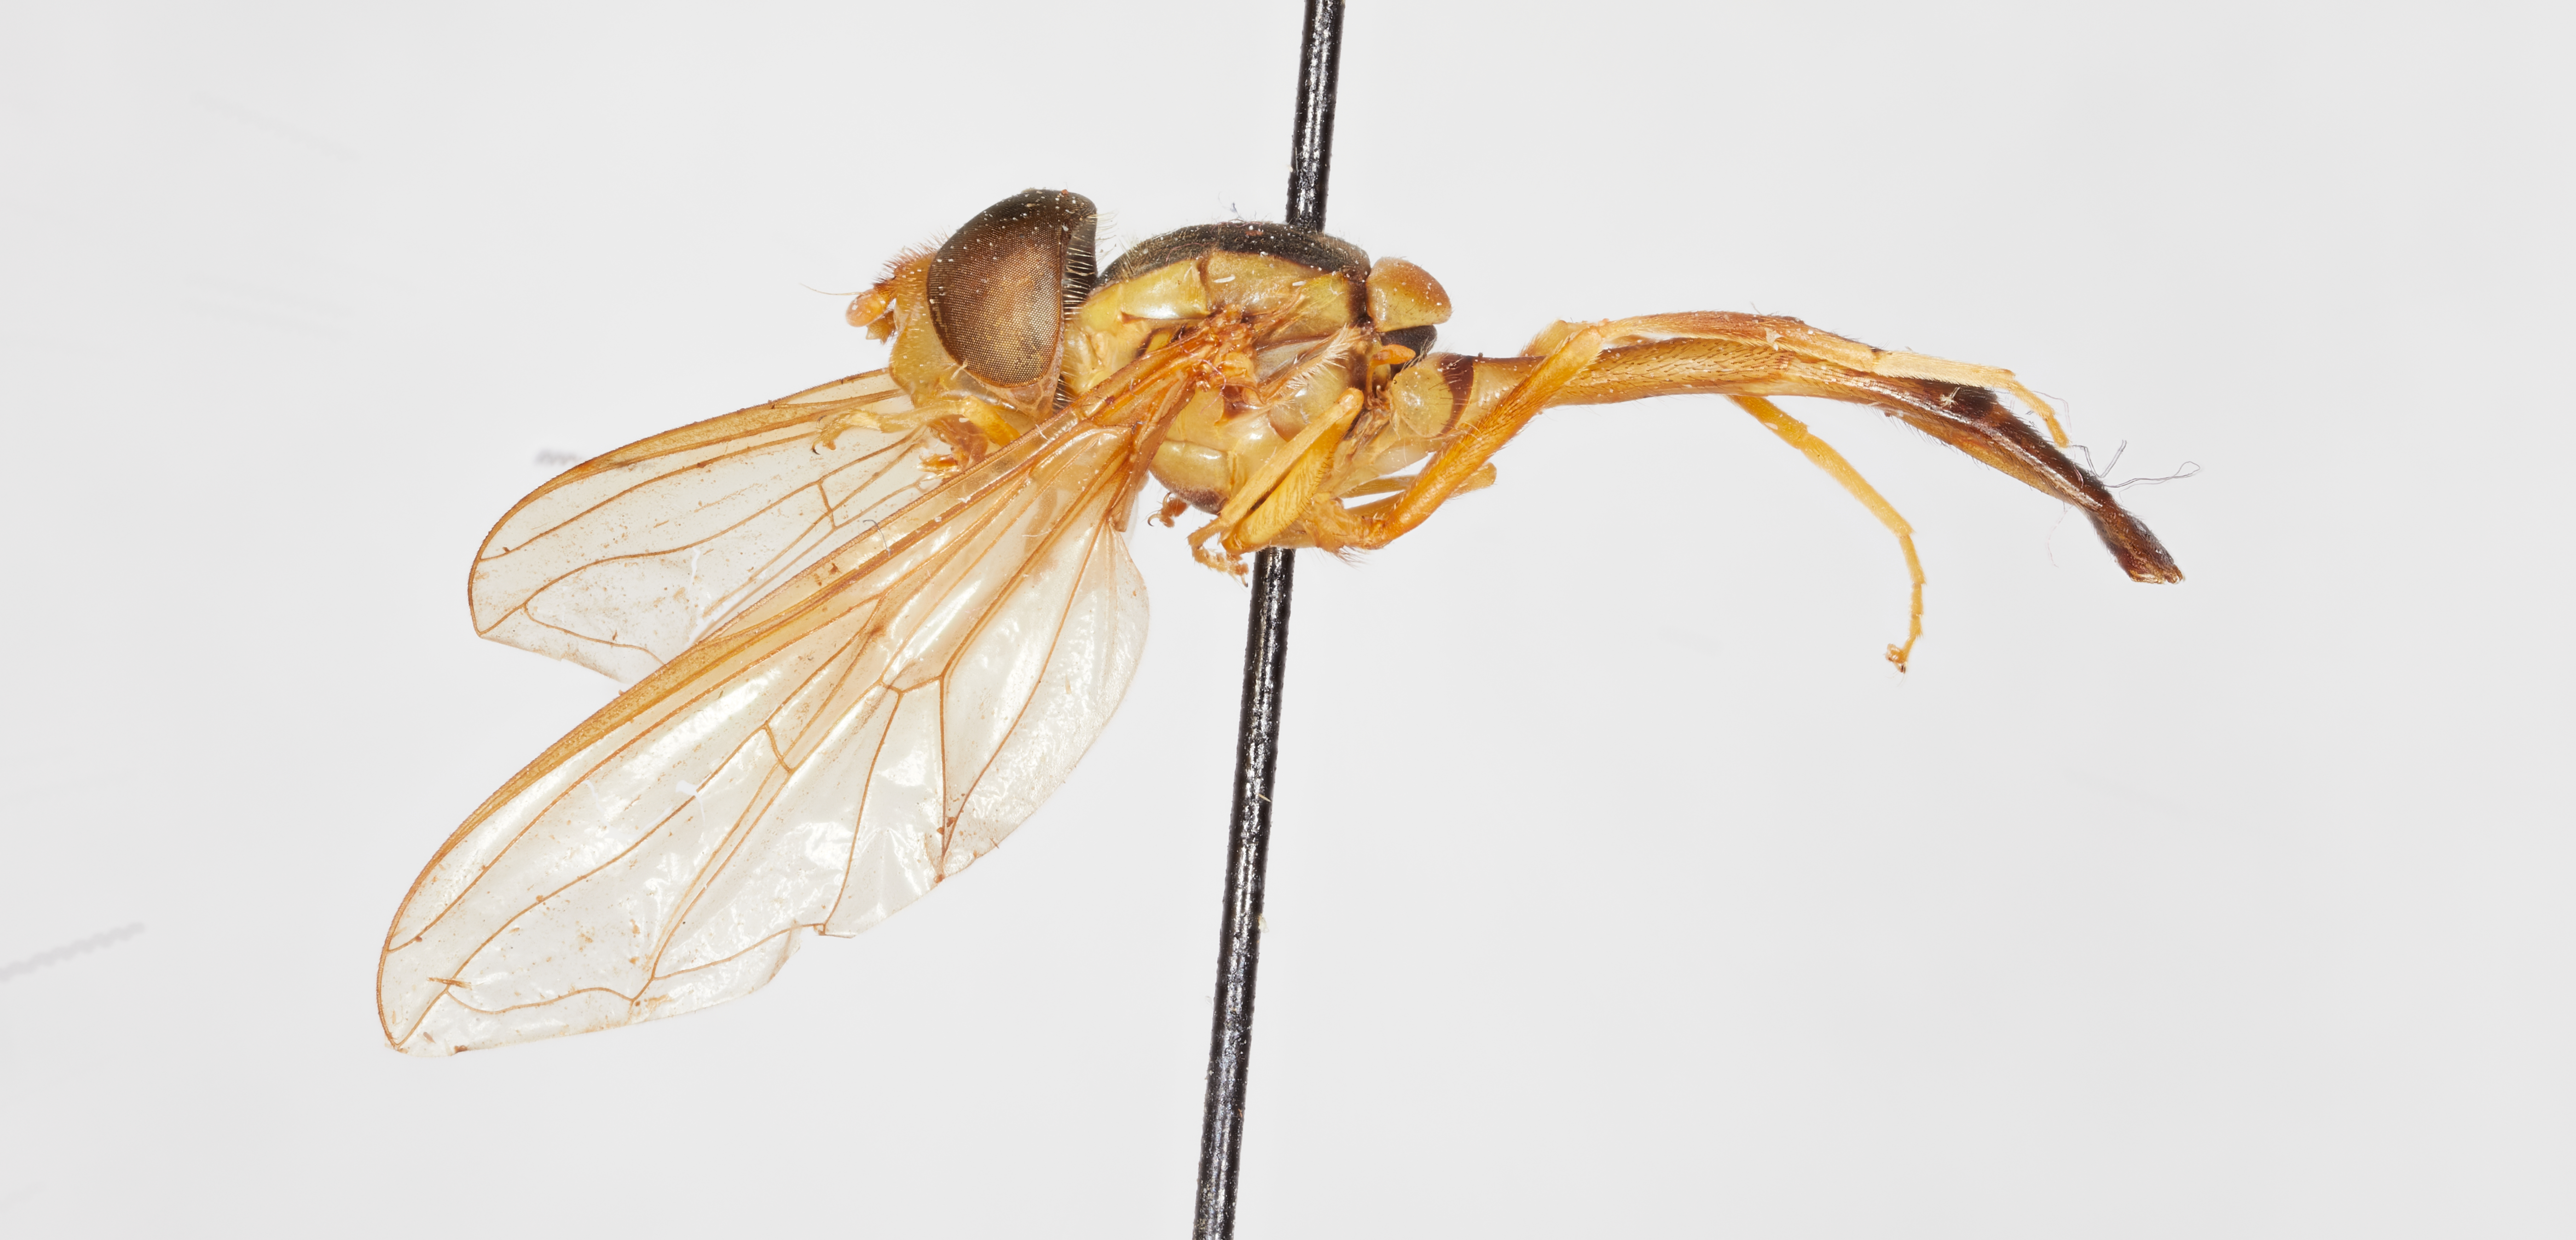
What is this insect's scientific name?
Hybobathus avittatus
